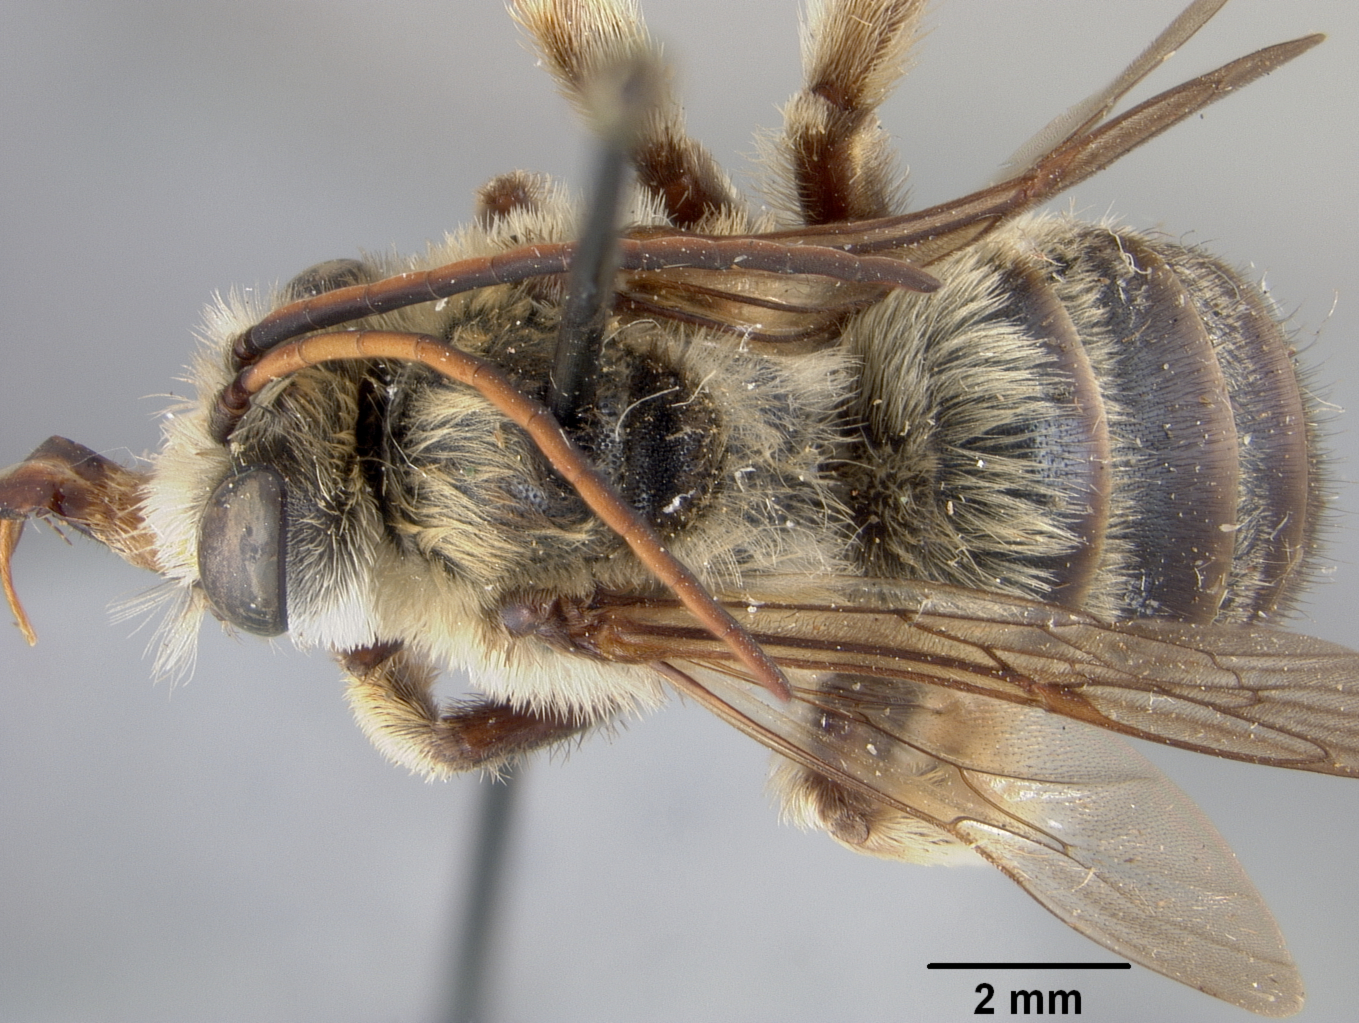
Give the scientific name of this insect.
Melissodes maesta
